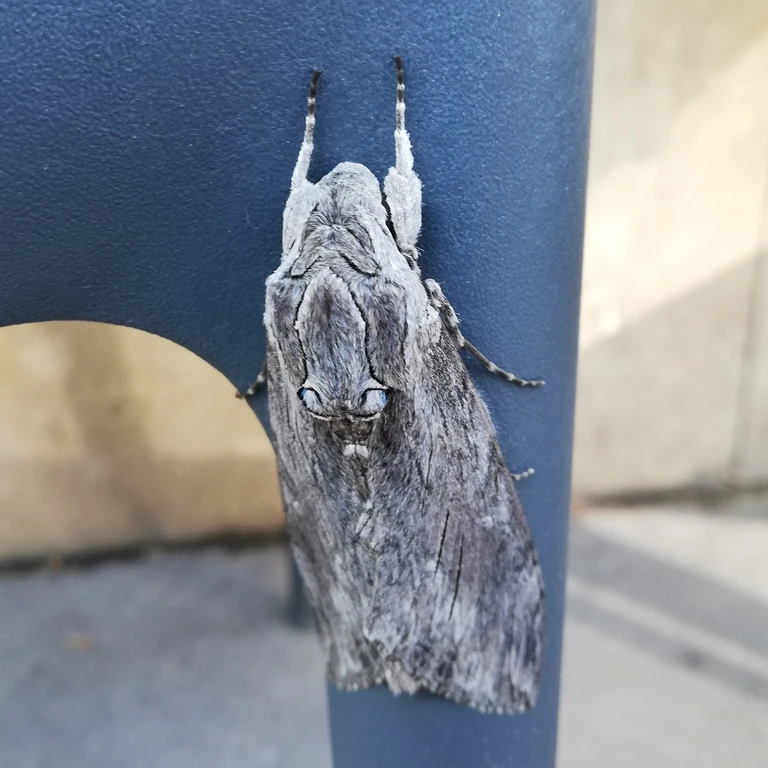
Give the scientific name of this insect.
Agrius convolvuli
